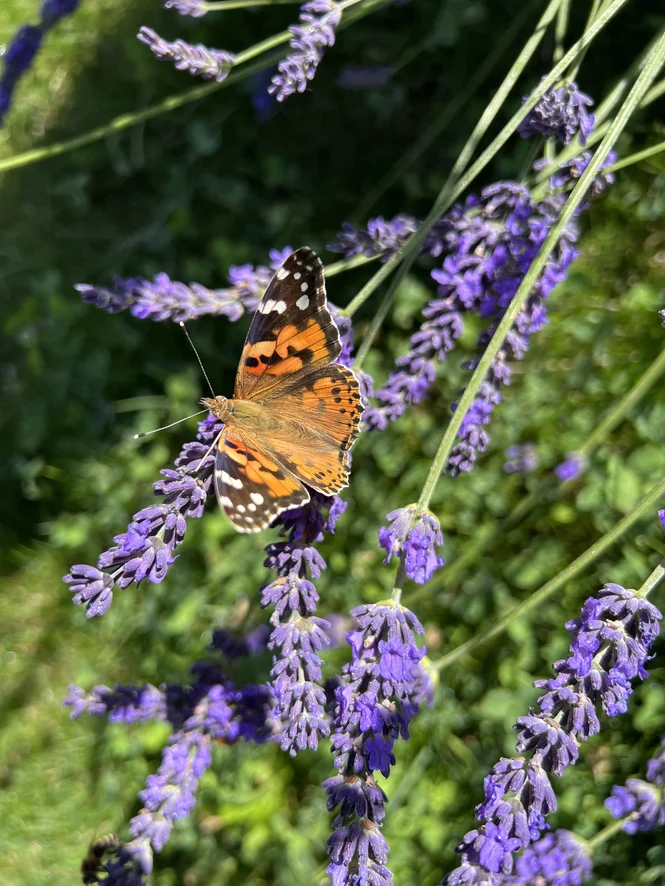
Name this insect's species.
Vanessa cardui
